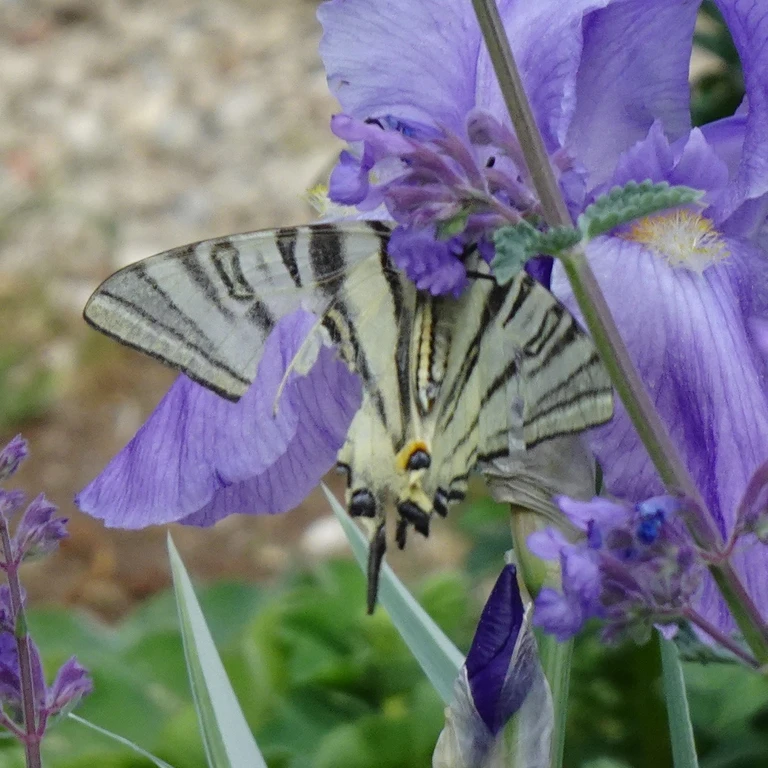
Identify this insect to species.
Iphiclides podalirius
